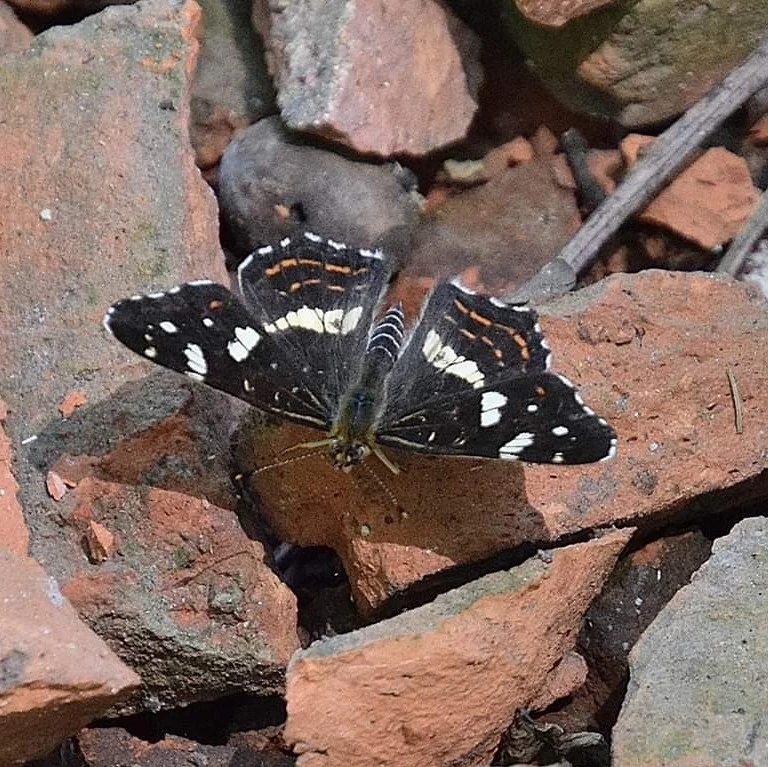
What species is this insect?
Araschnia levana
